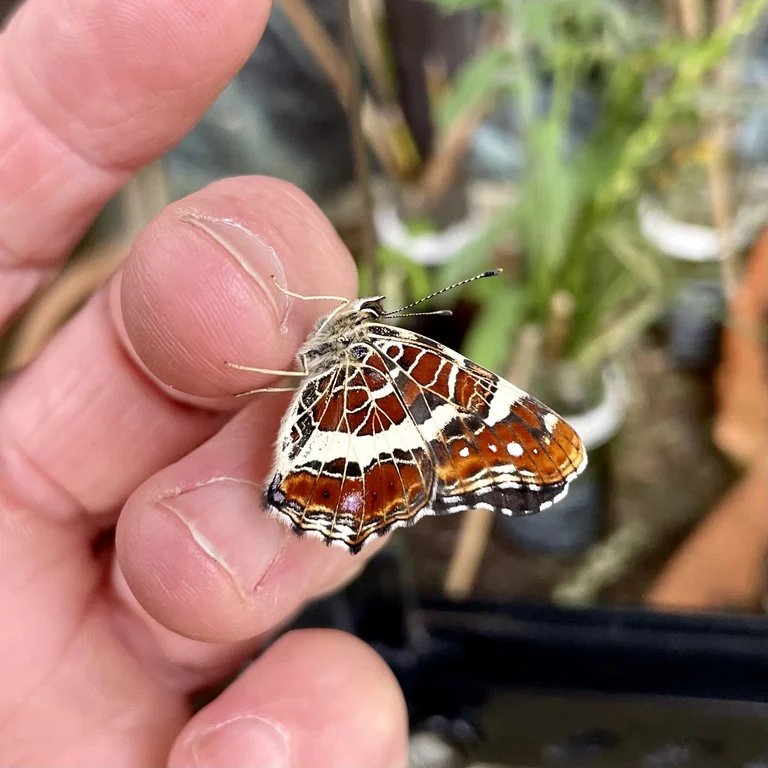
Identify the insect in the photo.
Araschnia levana
